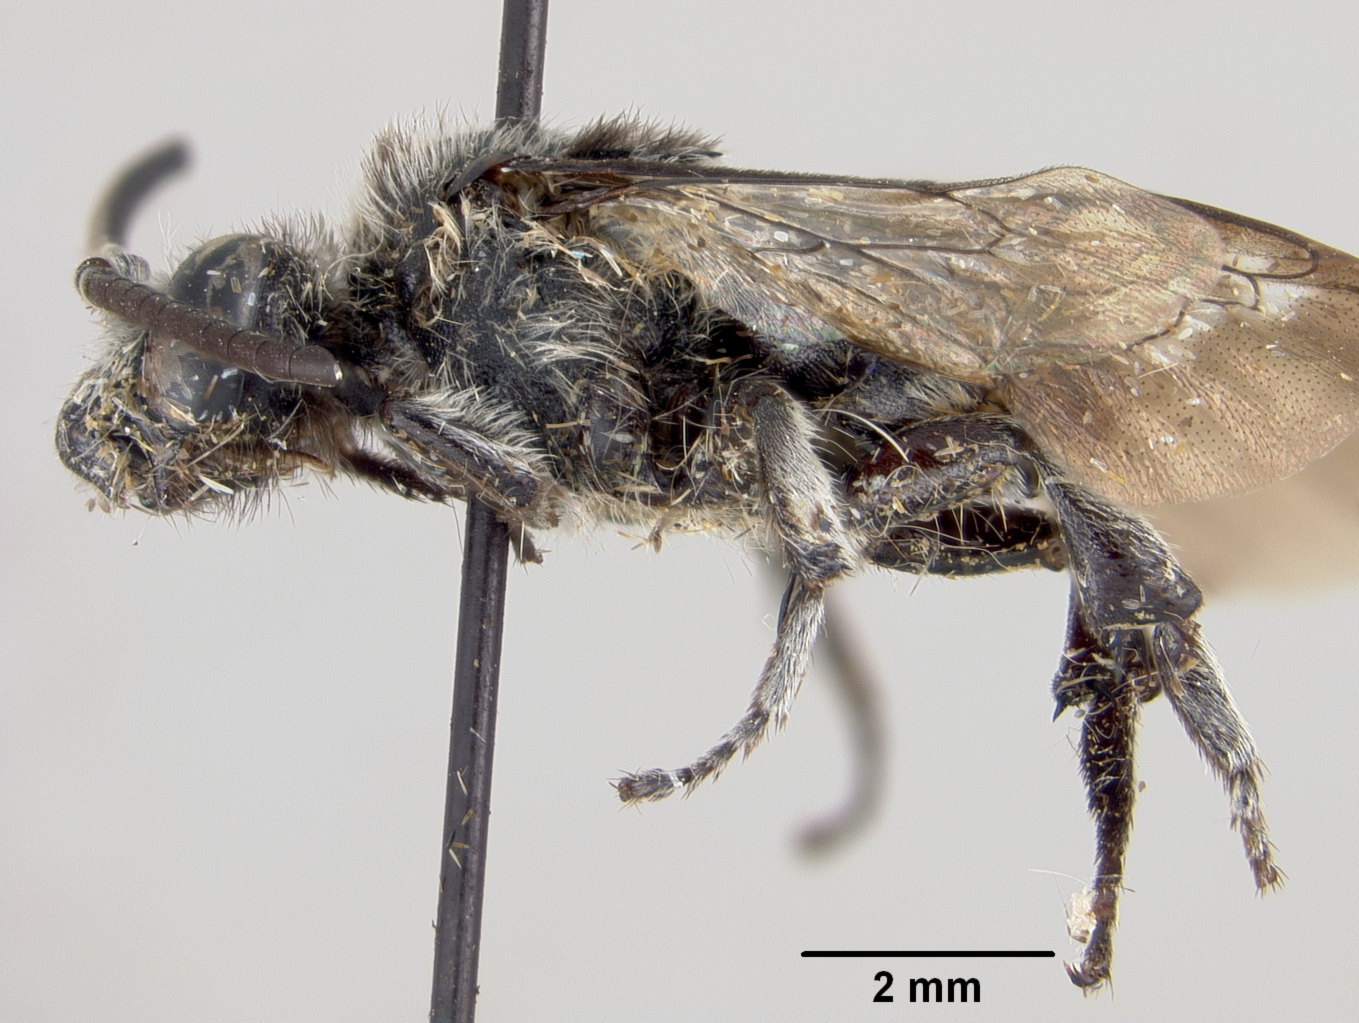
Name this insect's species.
Thyreus impexus
